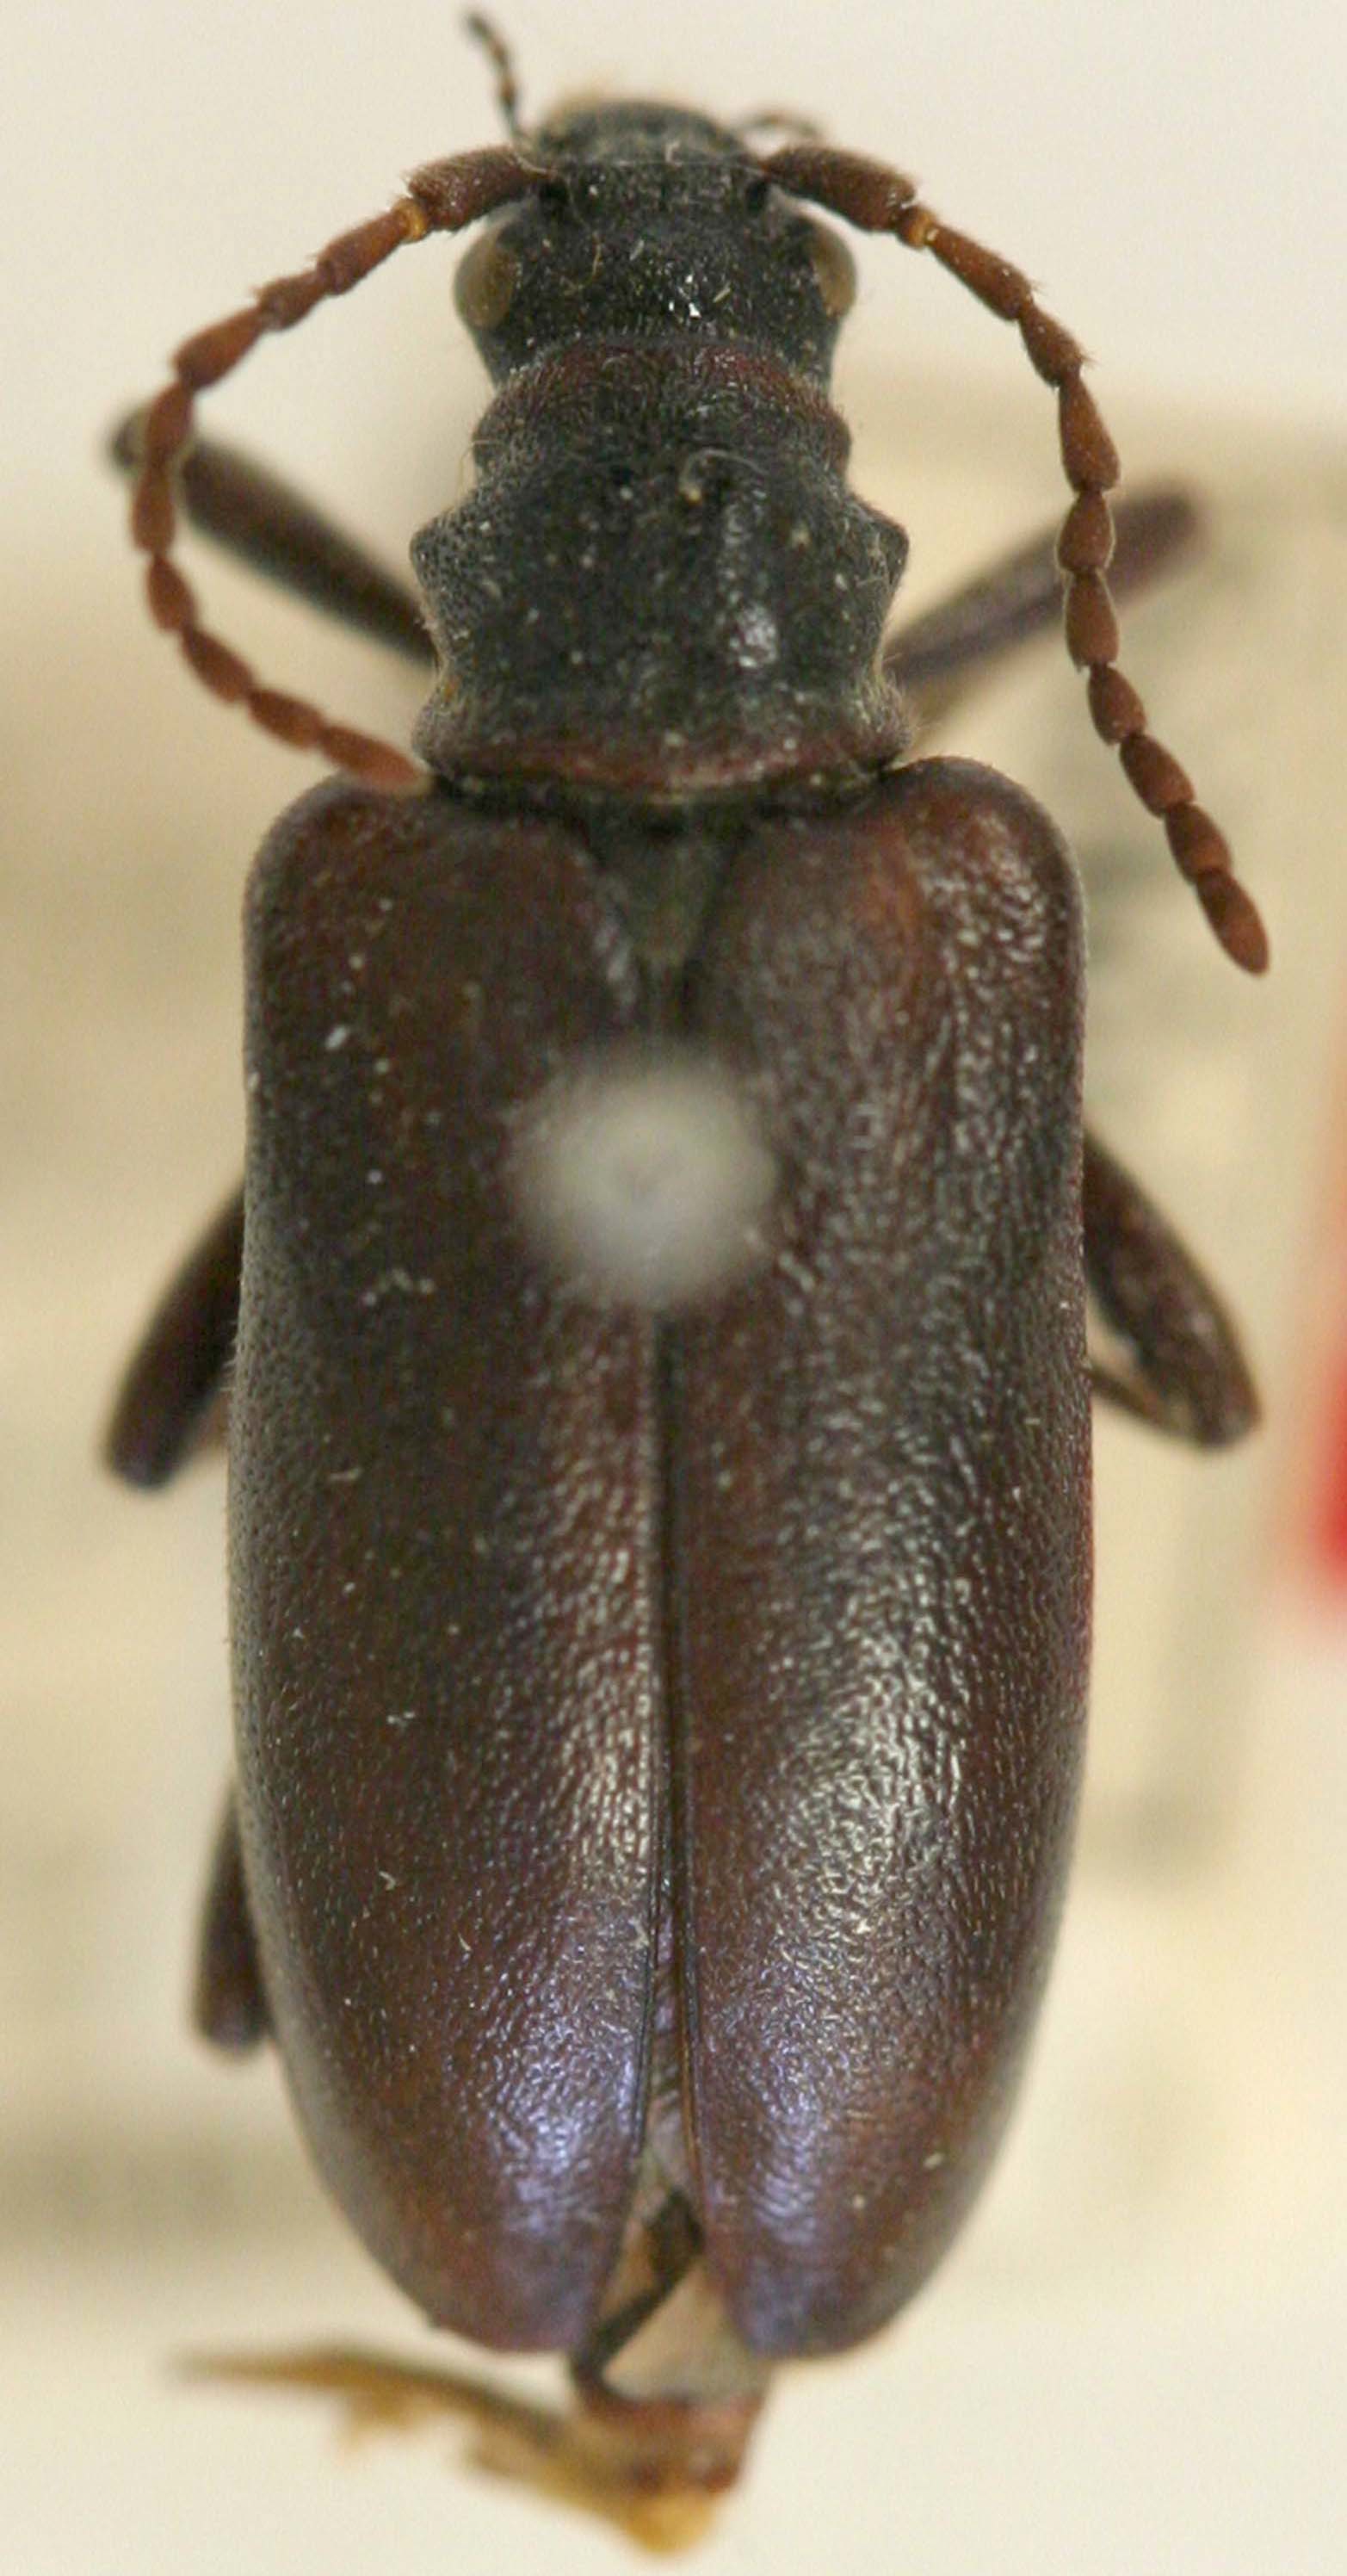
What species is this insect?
Evodinus breiti
